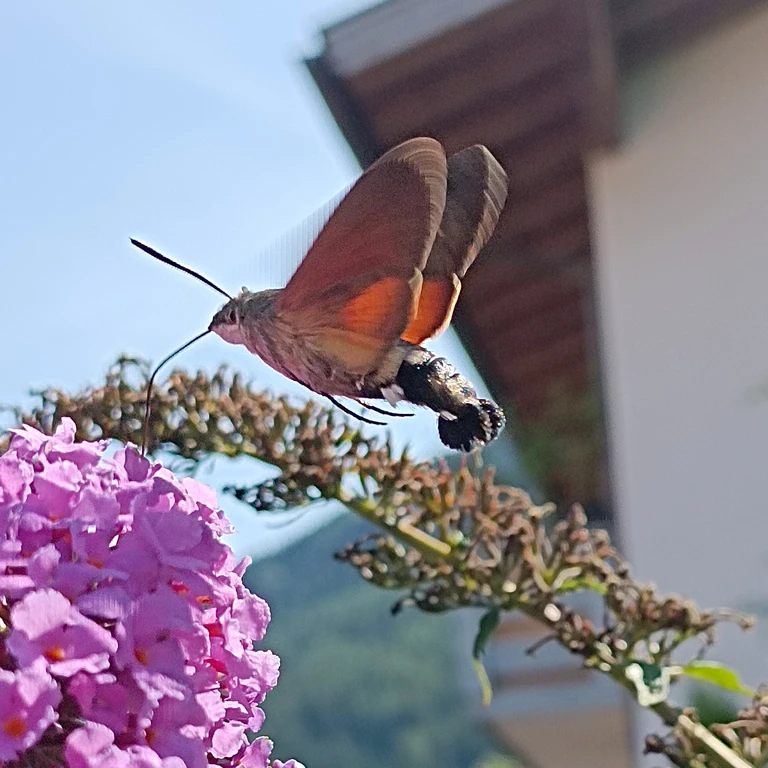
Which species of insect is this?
Macroglossum stellatarum
